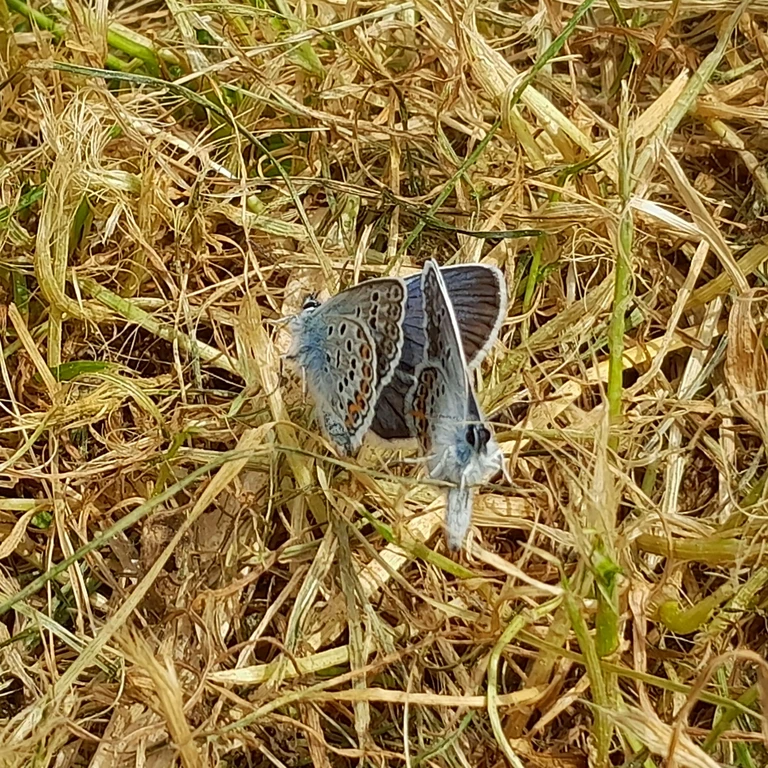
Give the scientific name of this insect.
Plebejus argus
